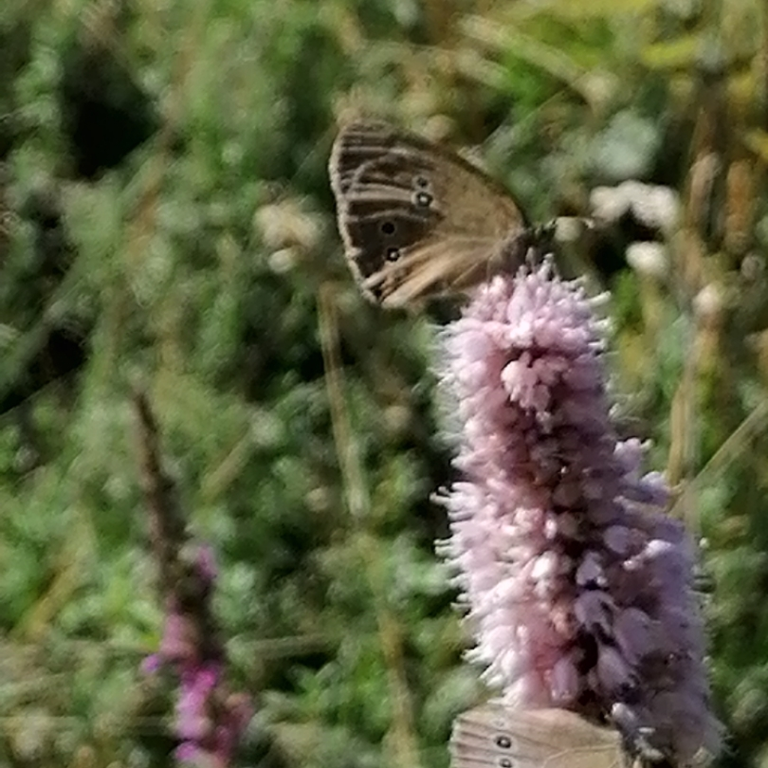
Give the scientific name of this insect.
Aphantopus hyperantus
